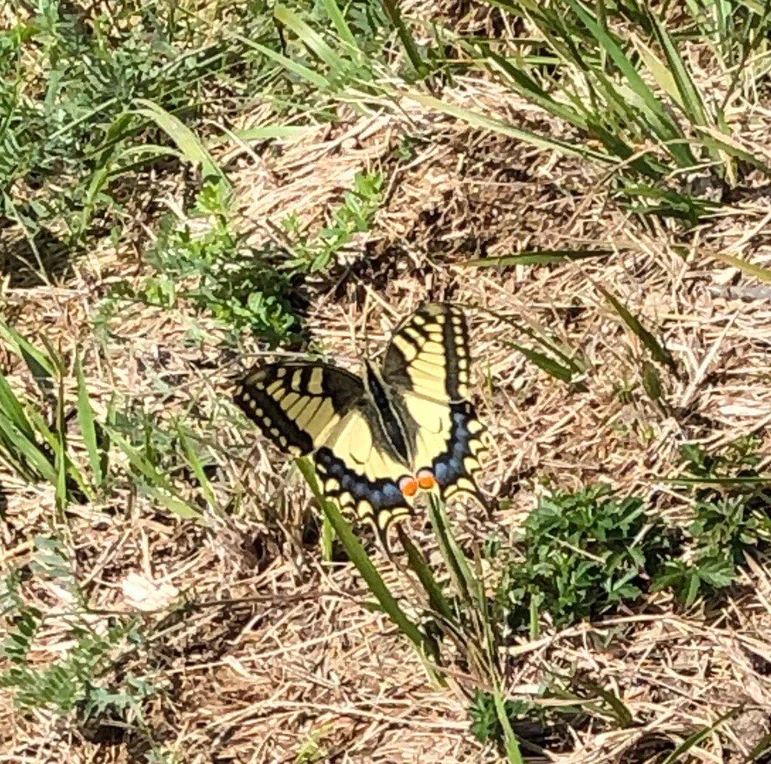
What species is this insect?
Papilio machaon
